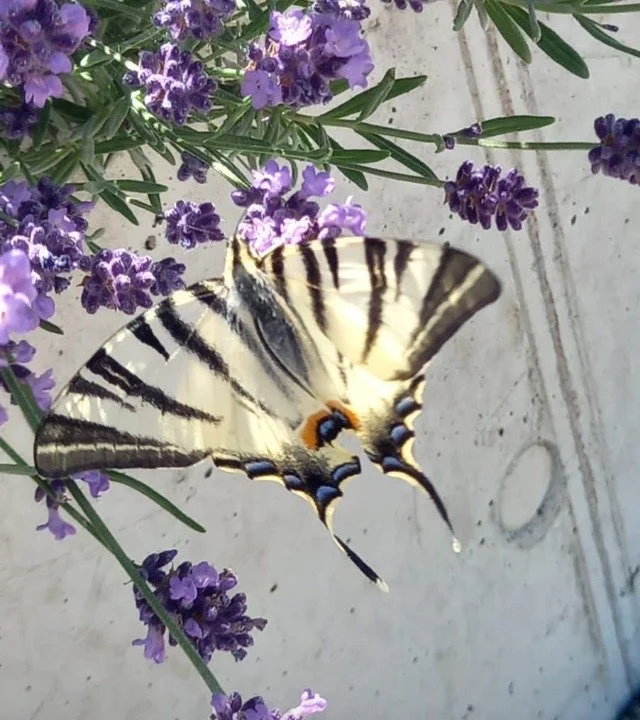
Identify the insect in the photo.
Iphiclides podalirius
